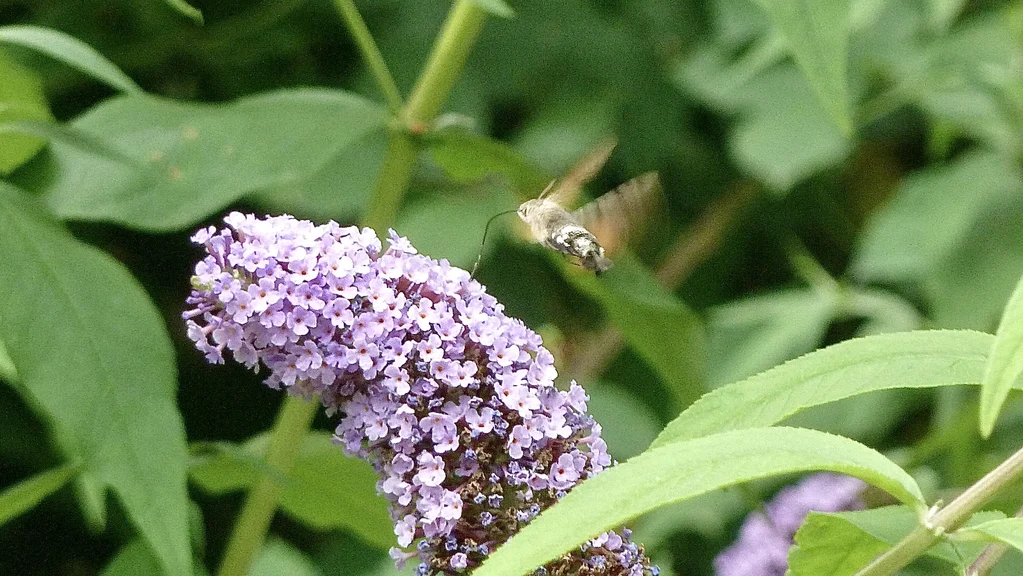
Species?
Macroglossum stellatarum
